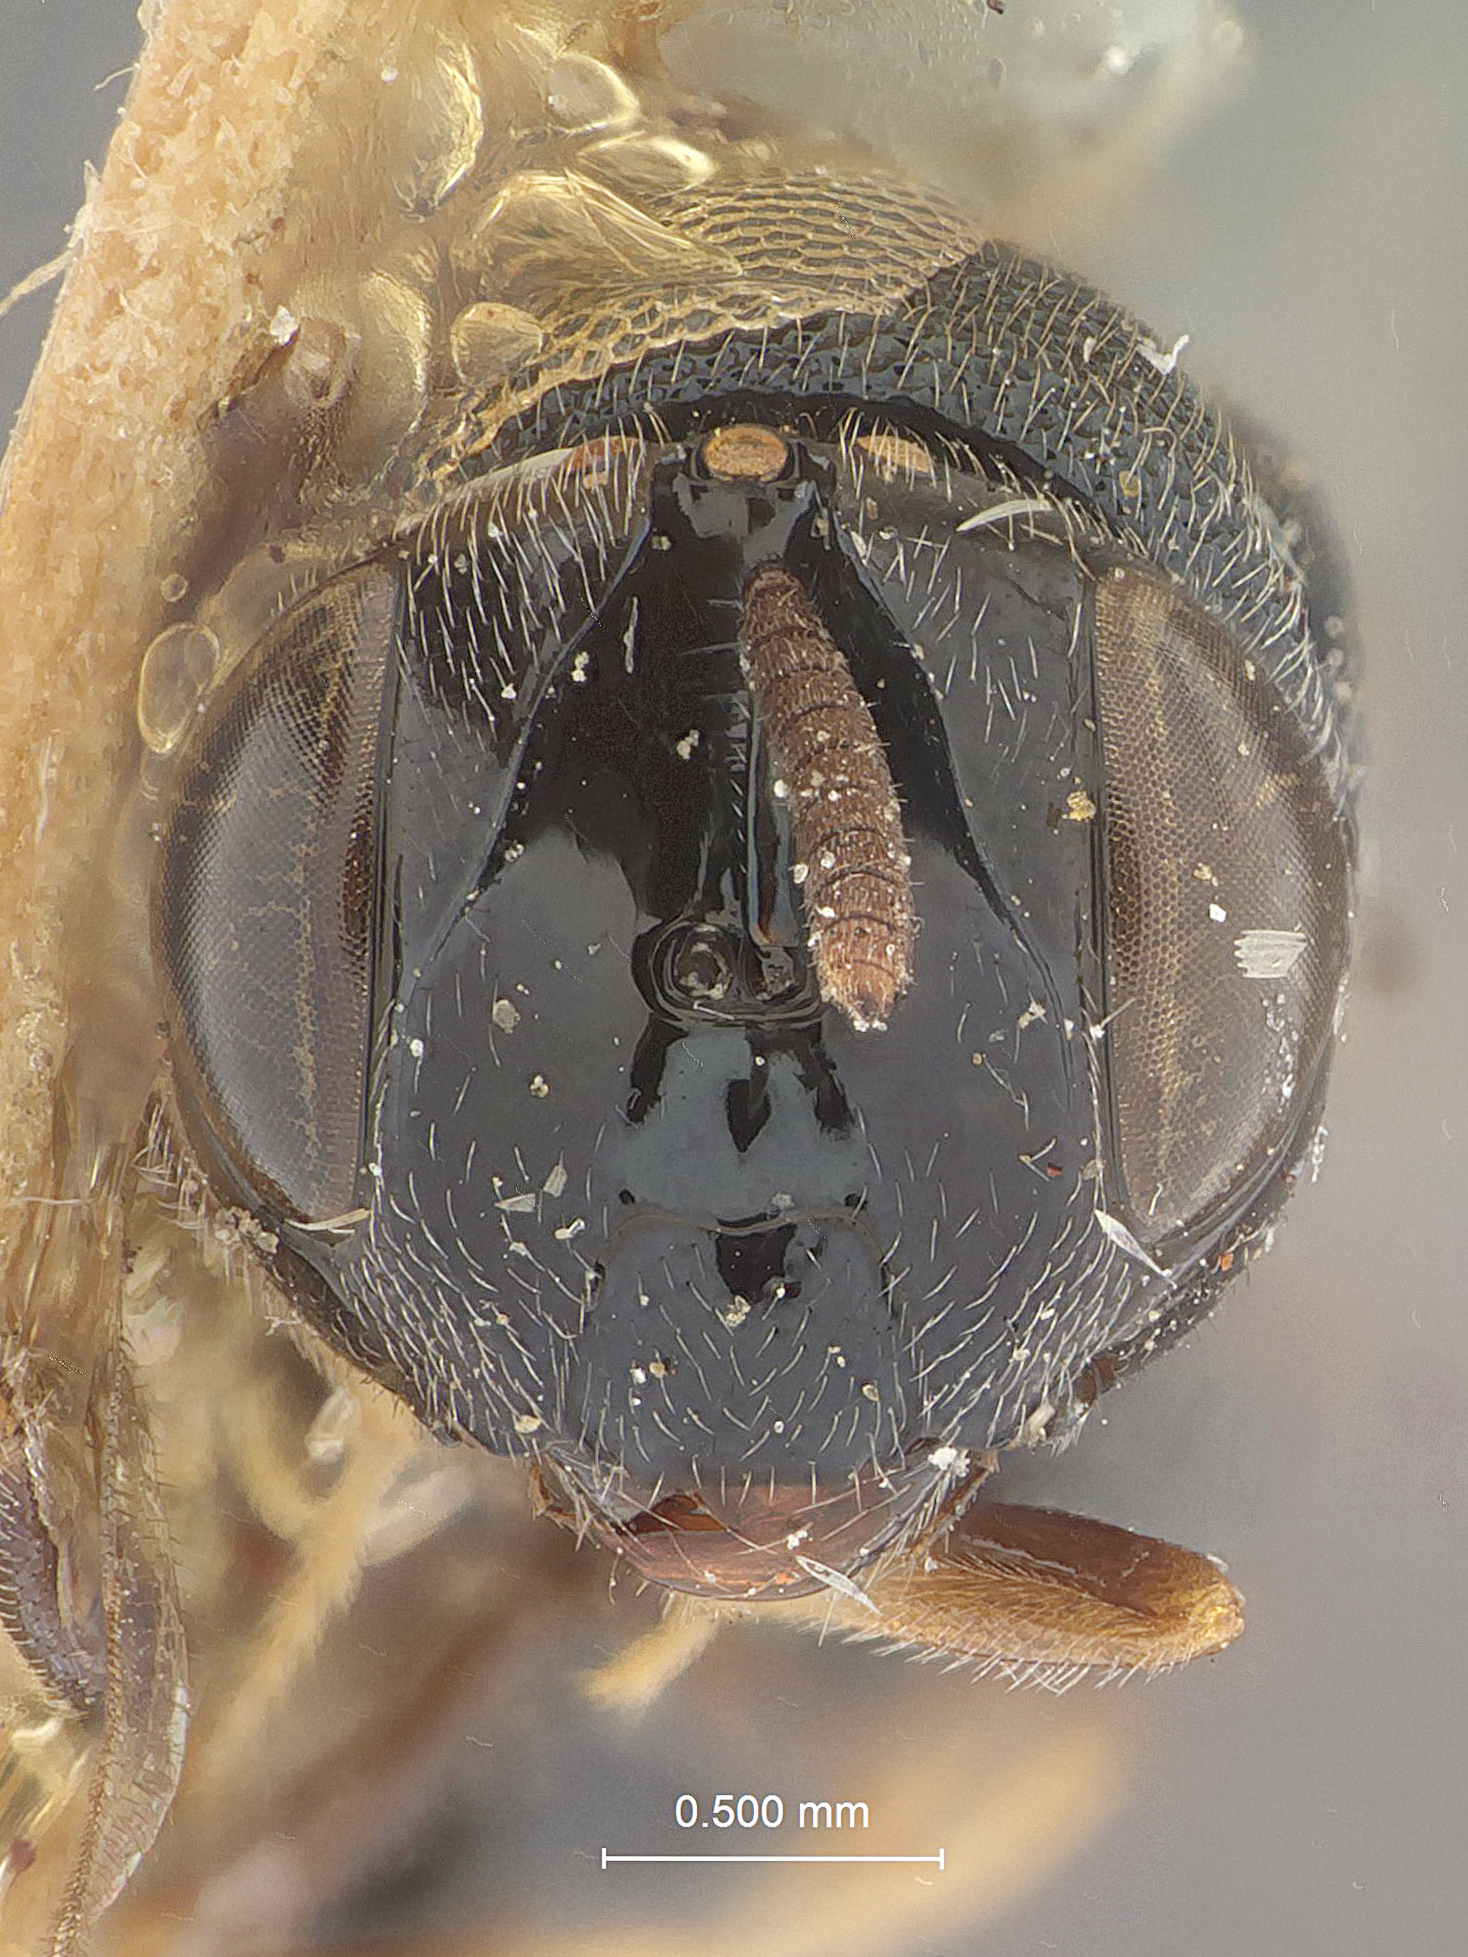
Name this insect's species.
Perilampus manii (also Perilampus carinifrons)
